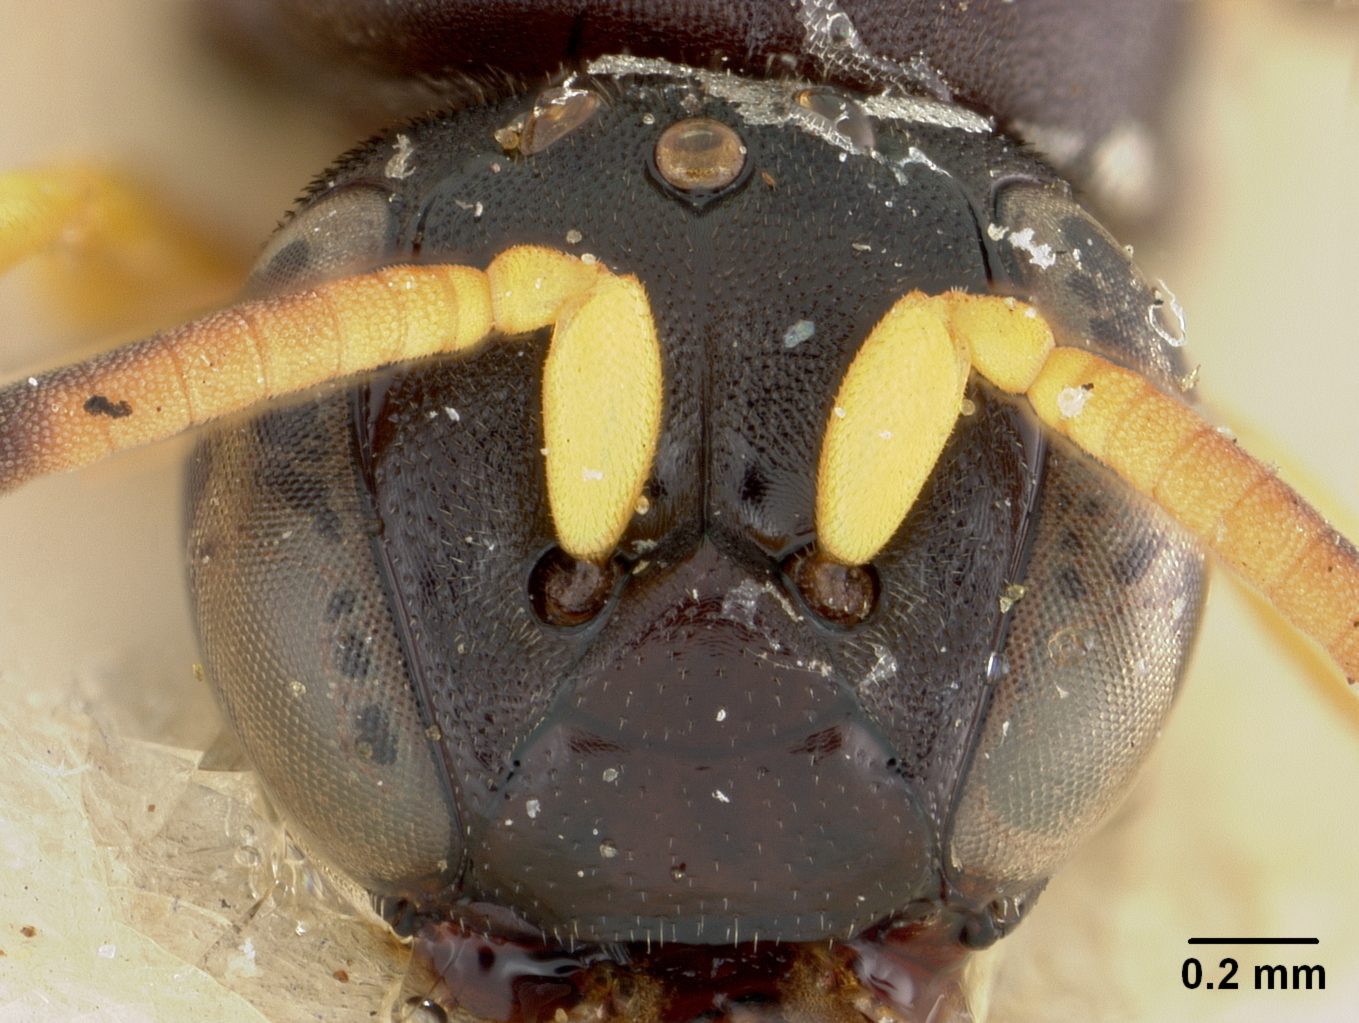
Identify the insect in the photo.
Pachyprosopis angophorae
